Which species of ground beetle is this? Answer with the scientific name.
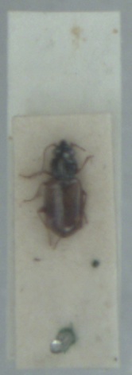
Bembidion ephippium
